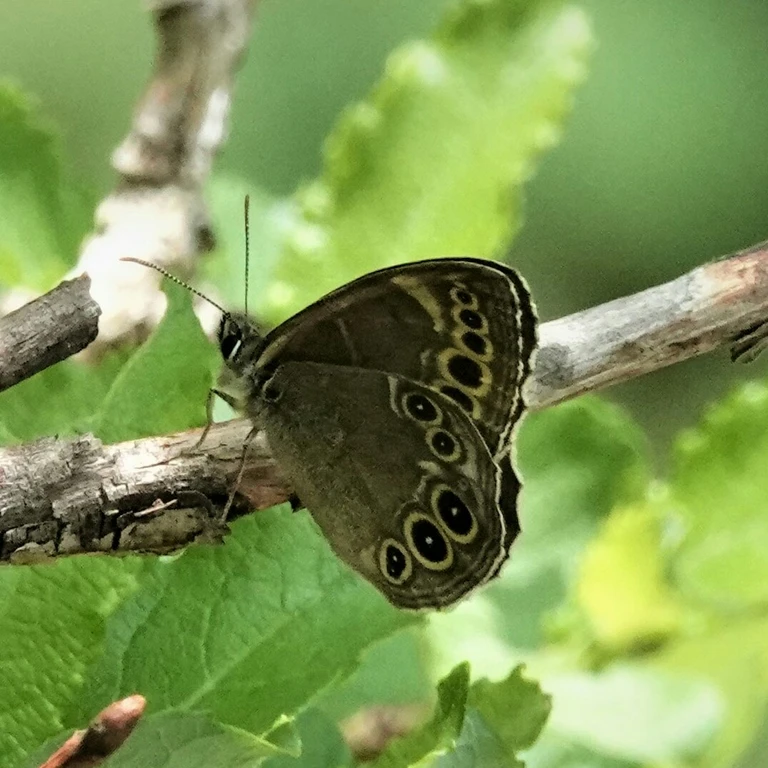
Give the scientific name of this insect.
Lopinga achine (also Pararge achine)
